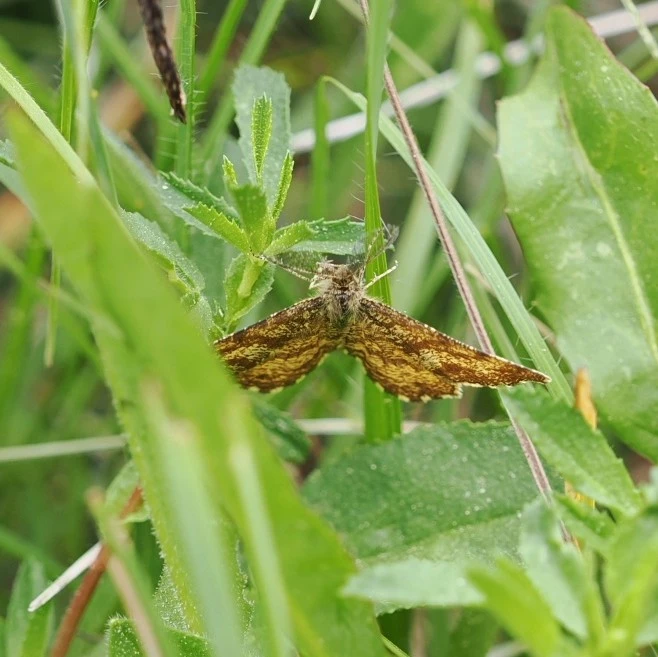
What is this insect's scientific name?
Ematurga atomaria
